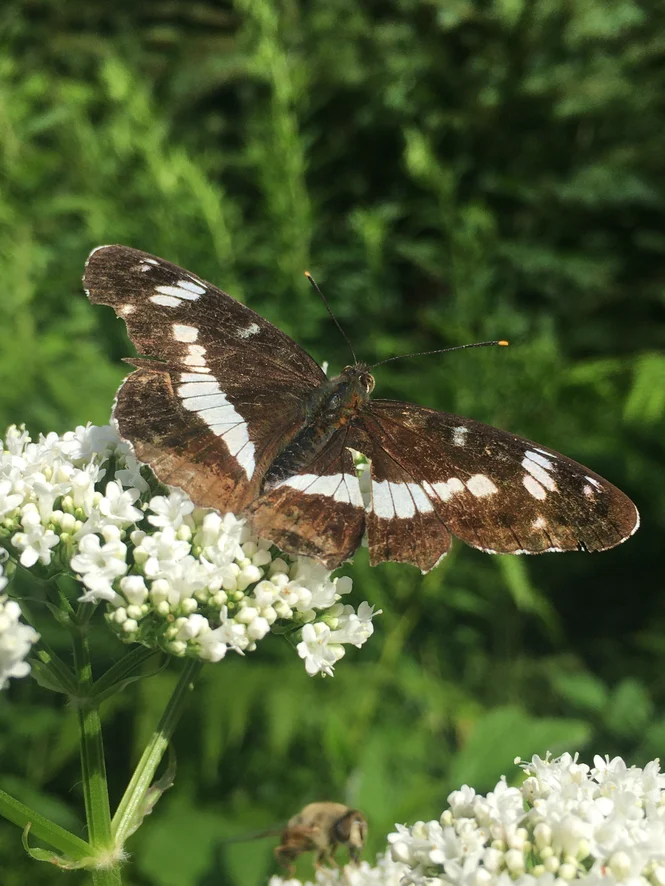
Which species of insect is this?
Limenitis camilla (also Ladoga camilla)
